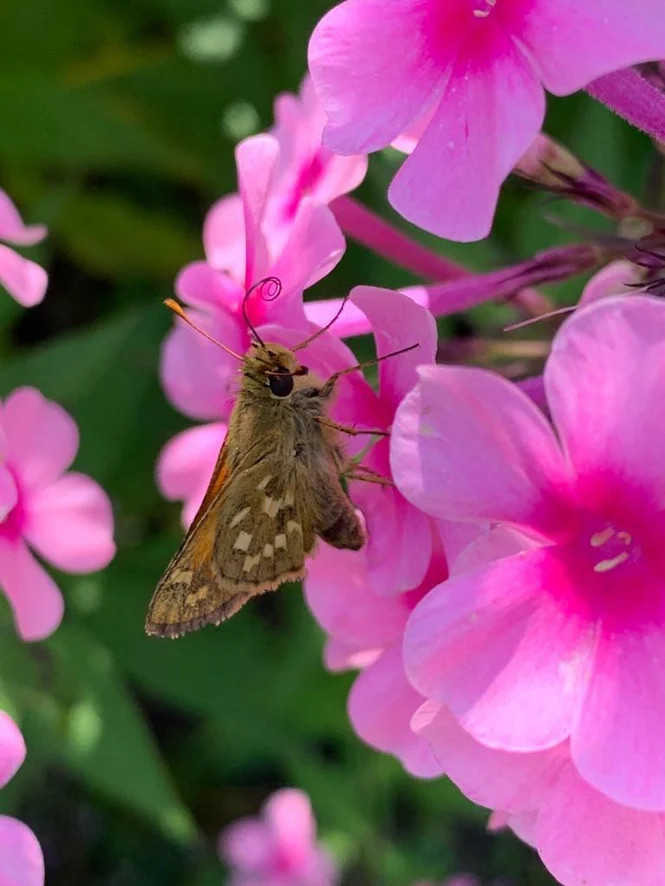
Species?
Hesperia comma
